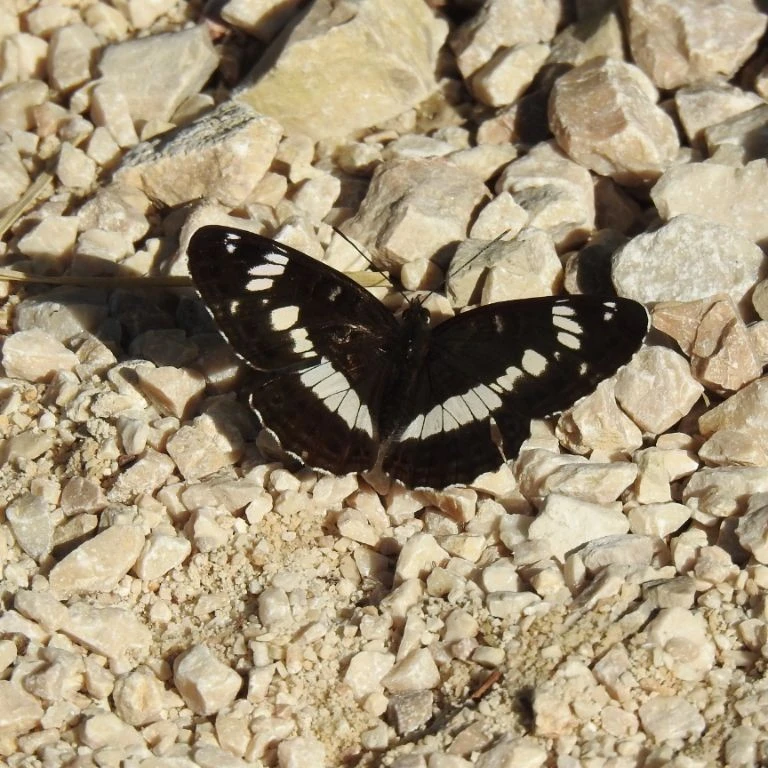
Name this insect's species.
Limenitis camilla (also Ladoga camilla)
